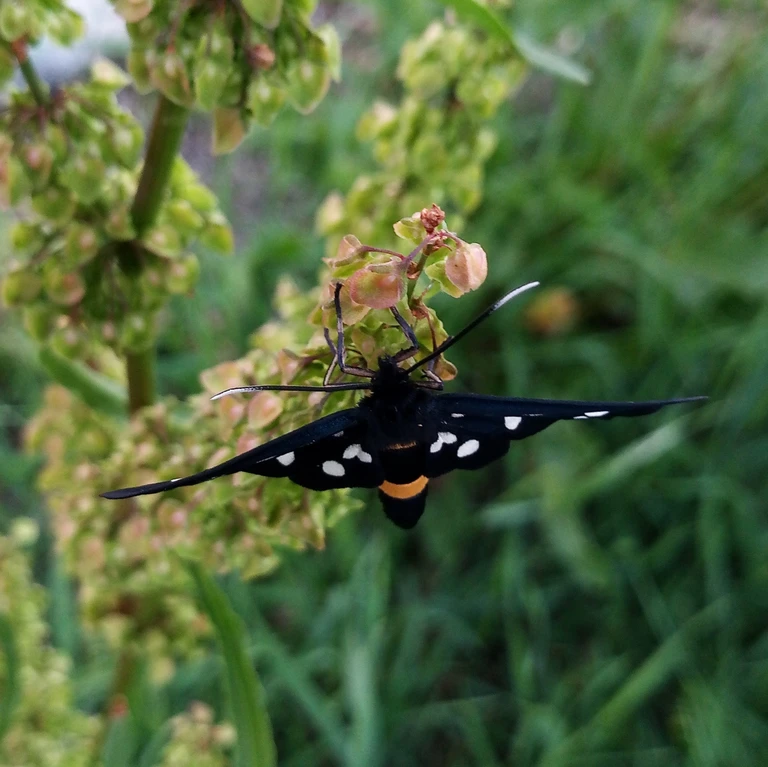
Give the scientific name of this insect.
Amata phegea
